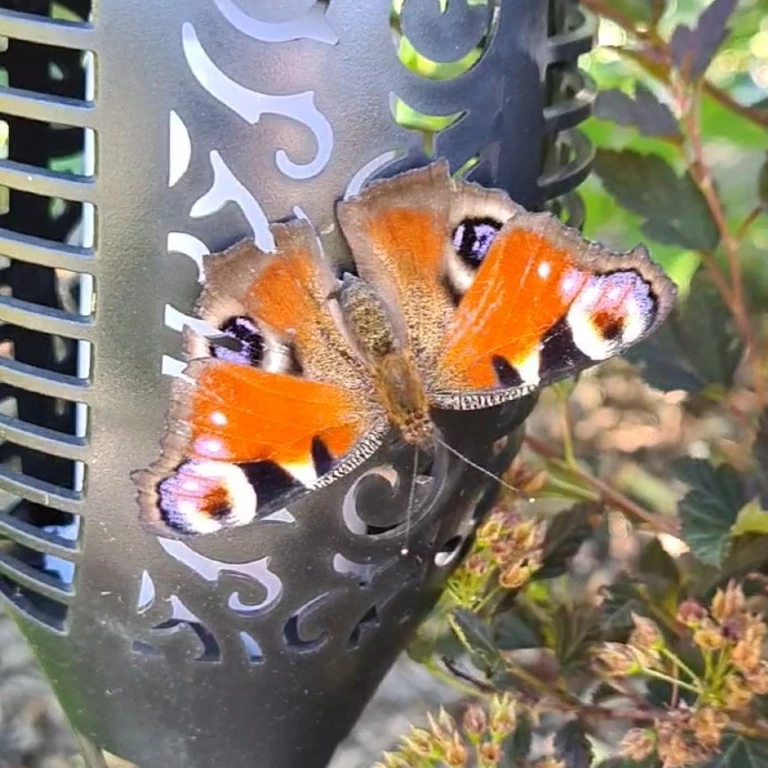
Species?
Aglais io
